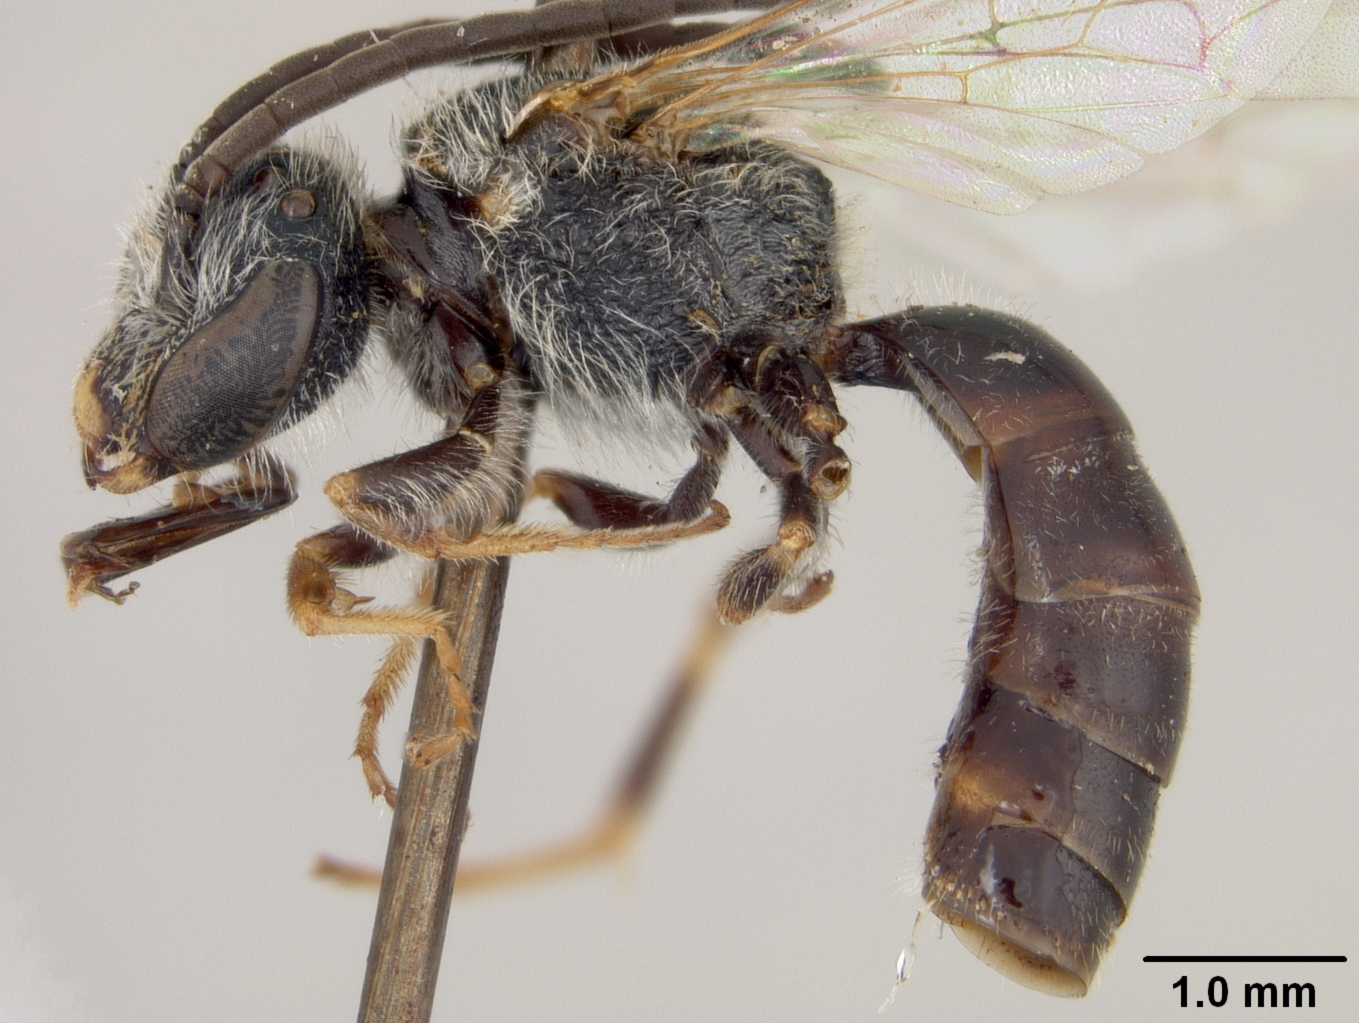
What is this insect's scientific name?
Halictus shishkini
